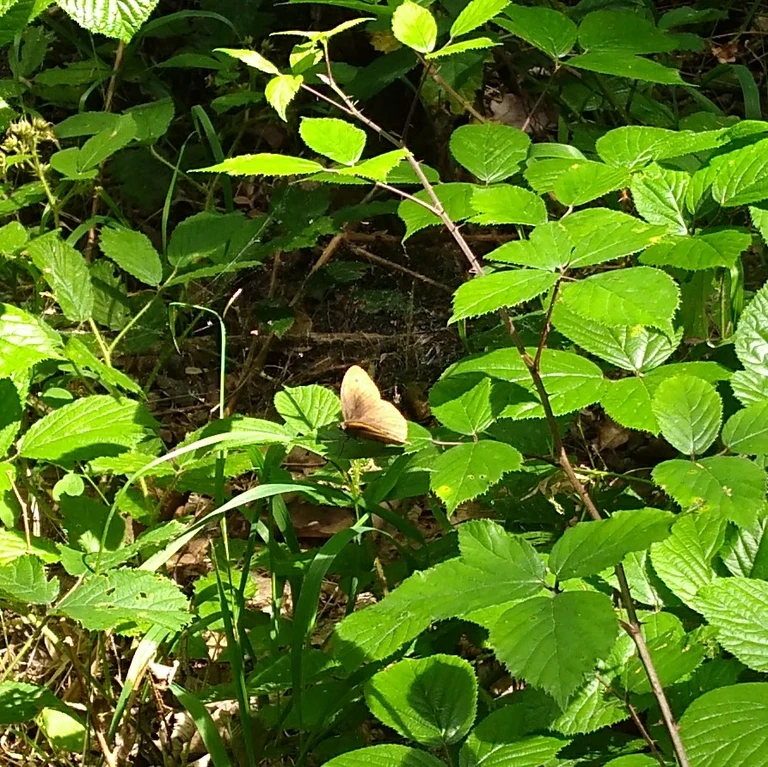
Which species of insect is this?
Maniola jurtina
